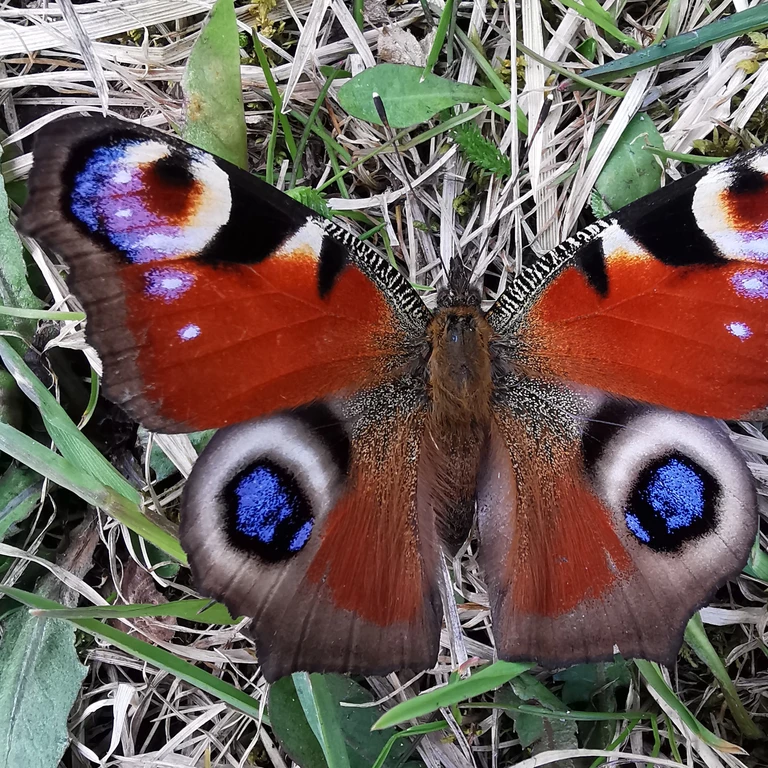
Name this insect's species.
Aglais io
